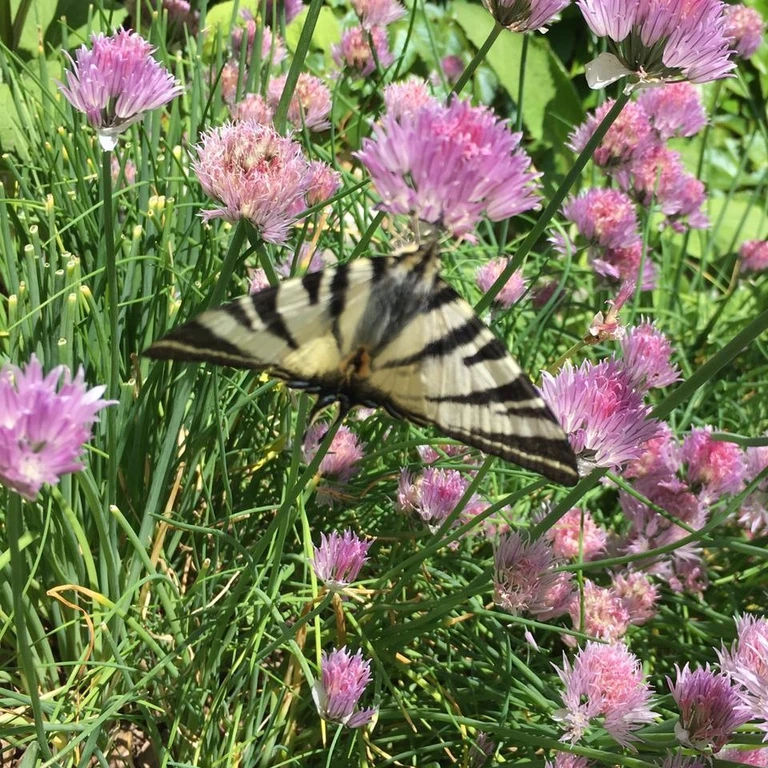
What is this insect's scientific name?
Iphiclides podalirius
